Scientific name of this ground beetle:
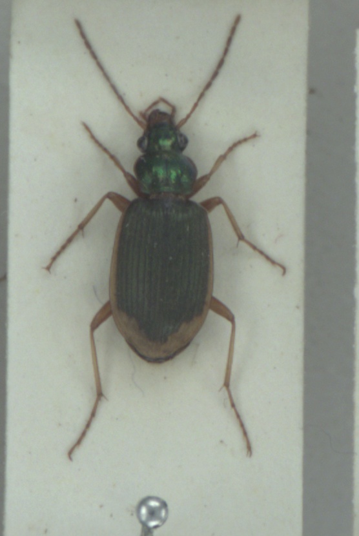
Chlaenius vestitus
